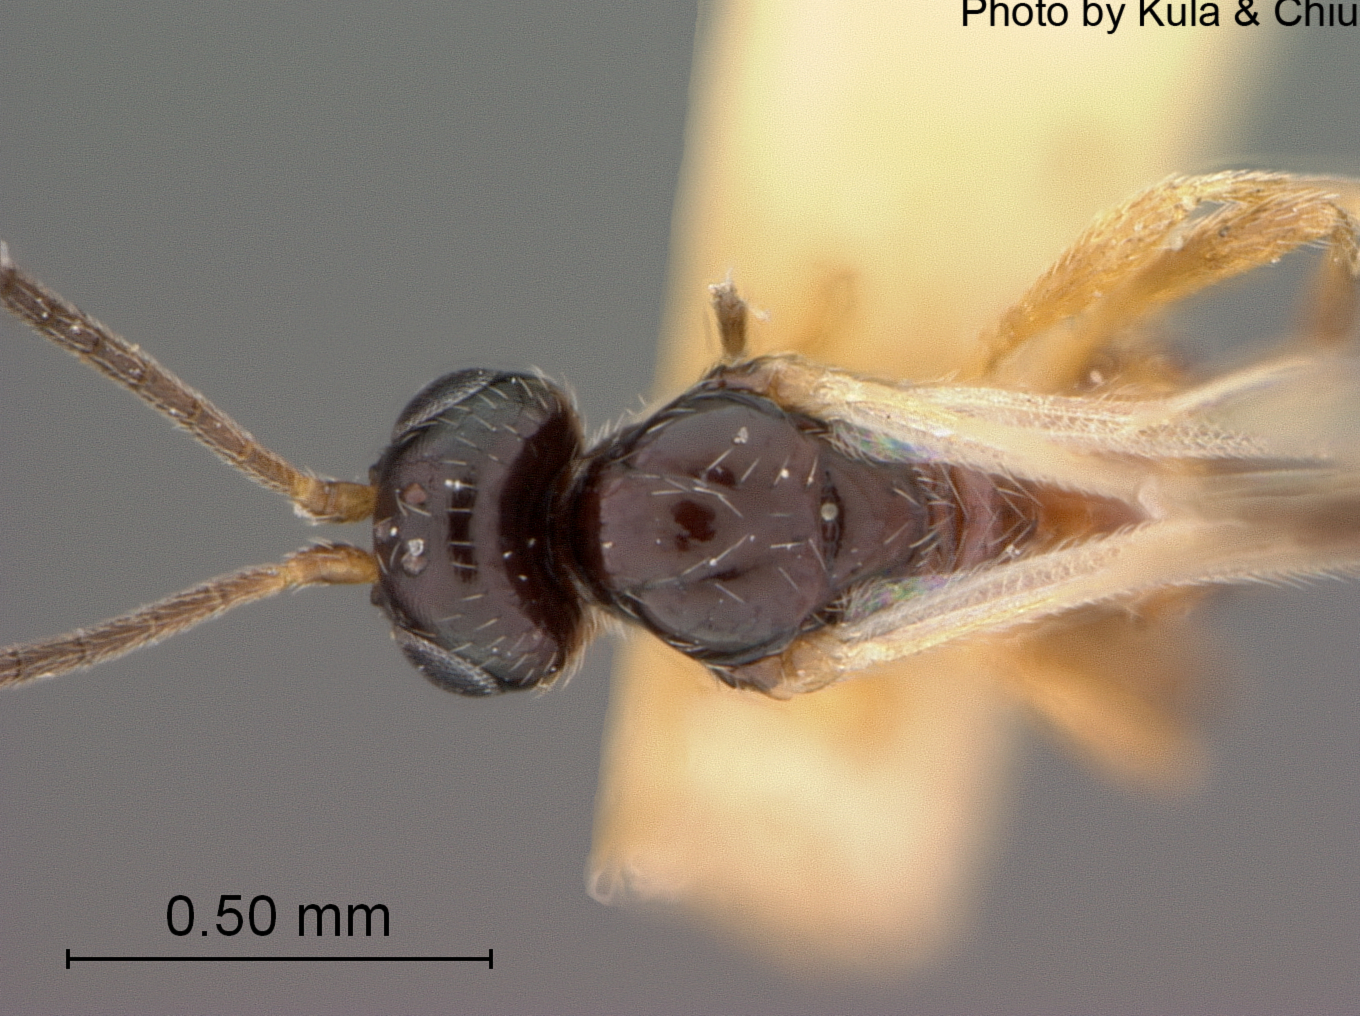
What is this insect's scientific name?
Gnaptodon bicolor
